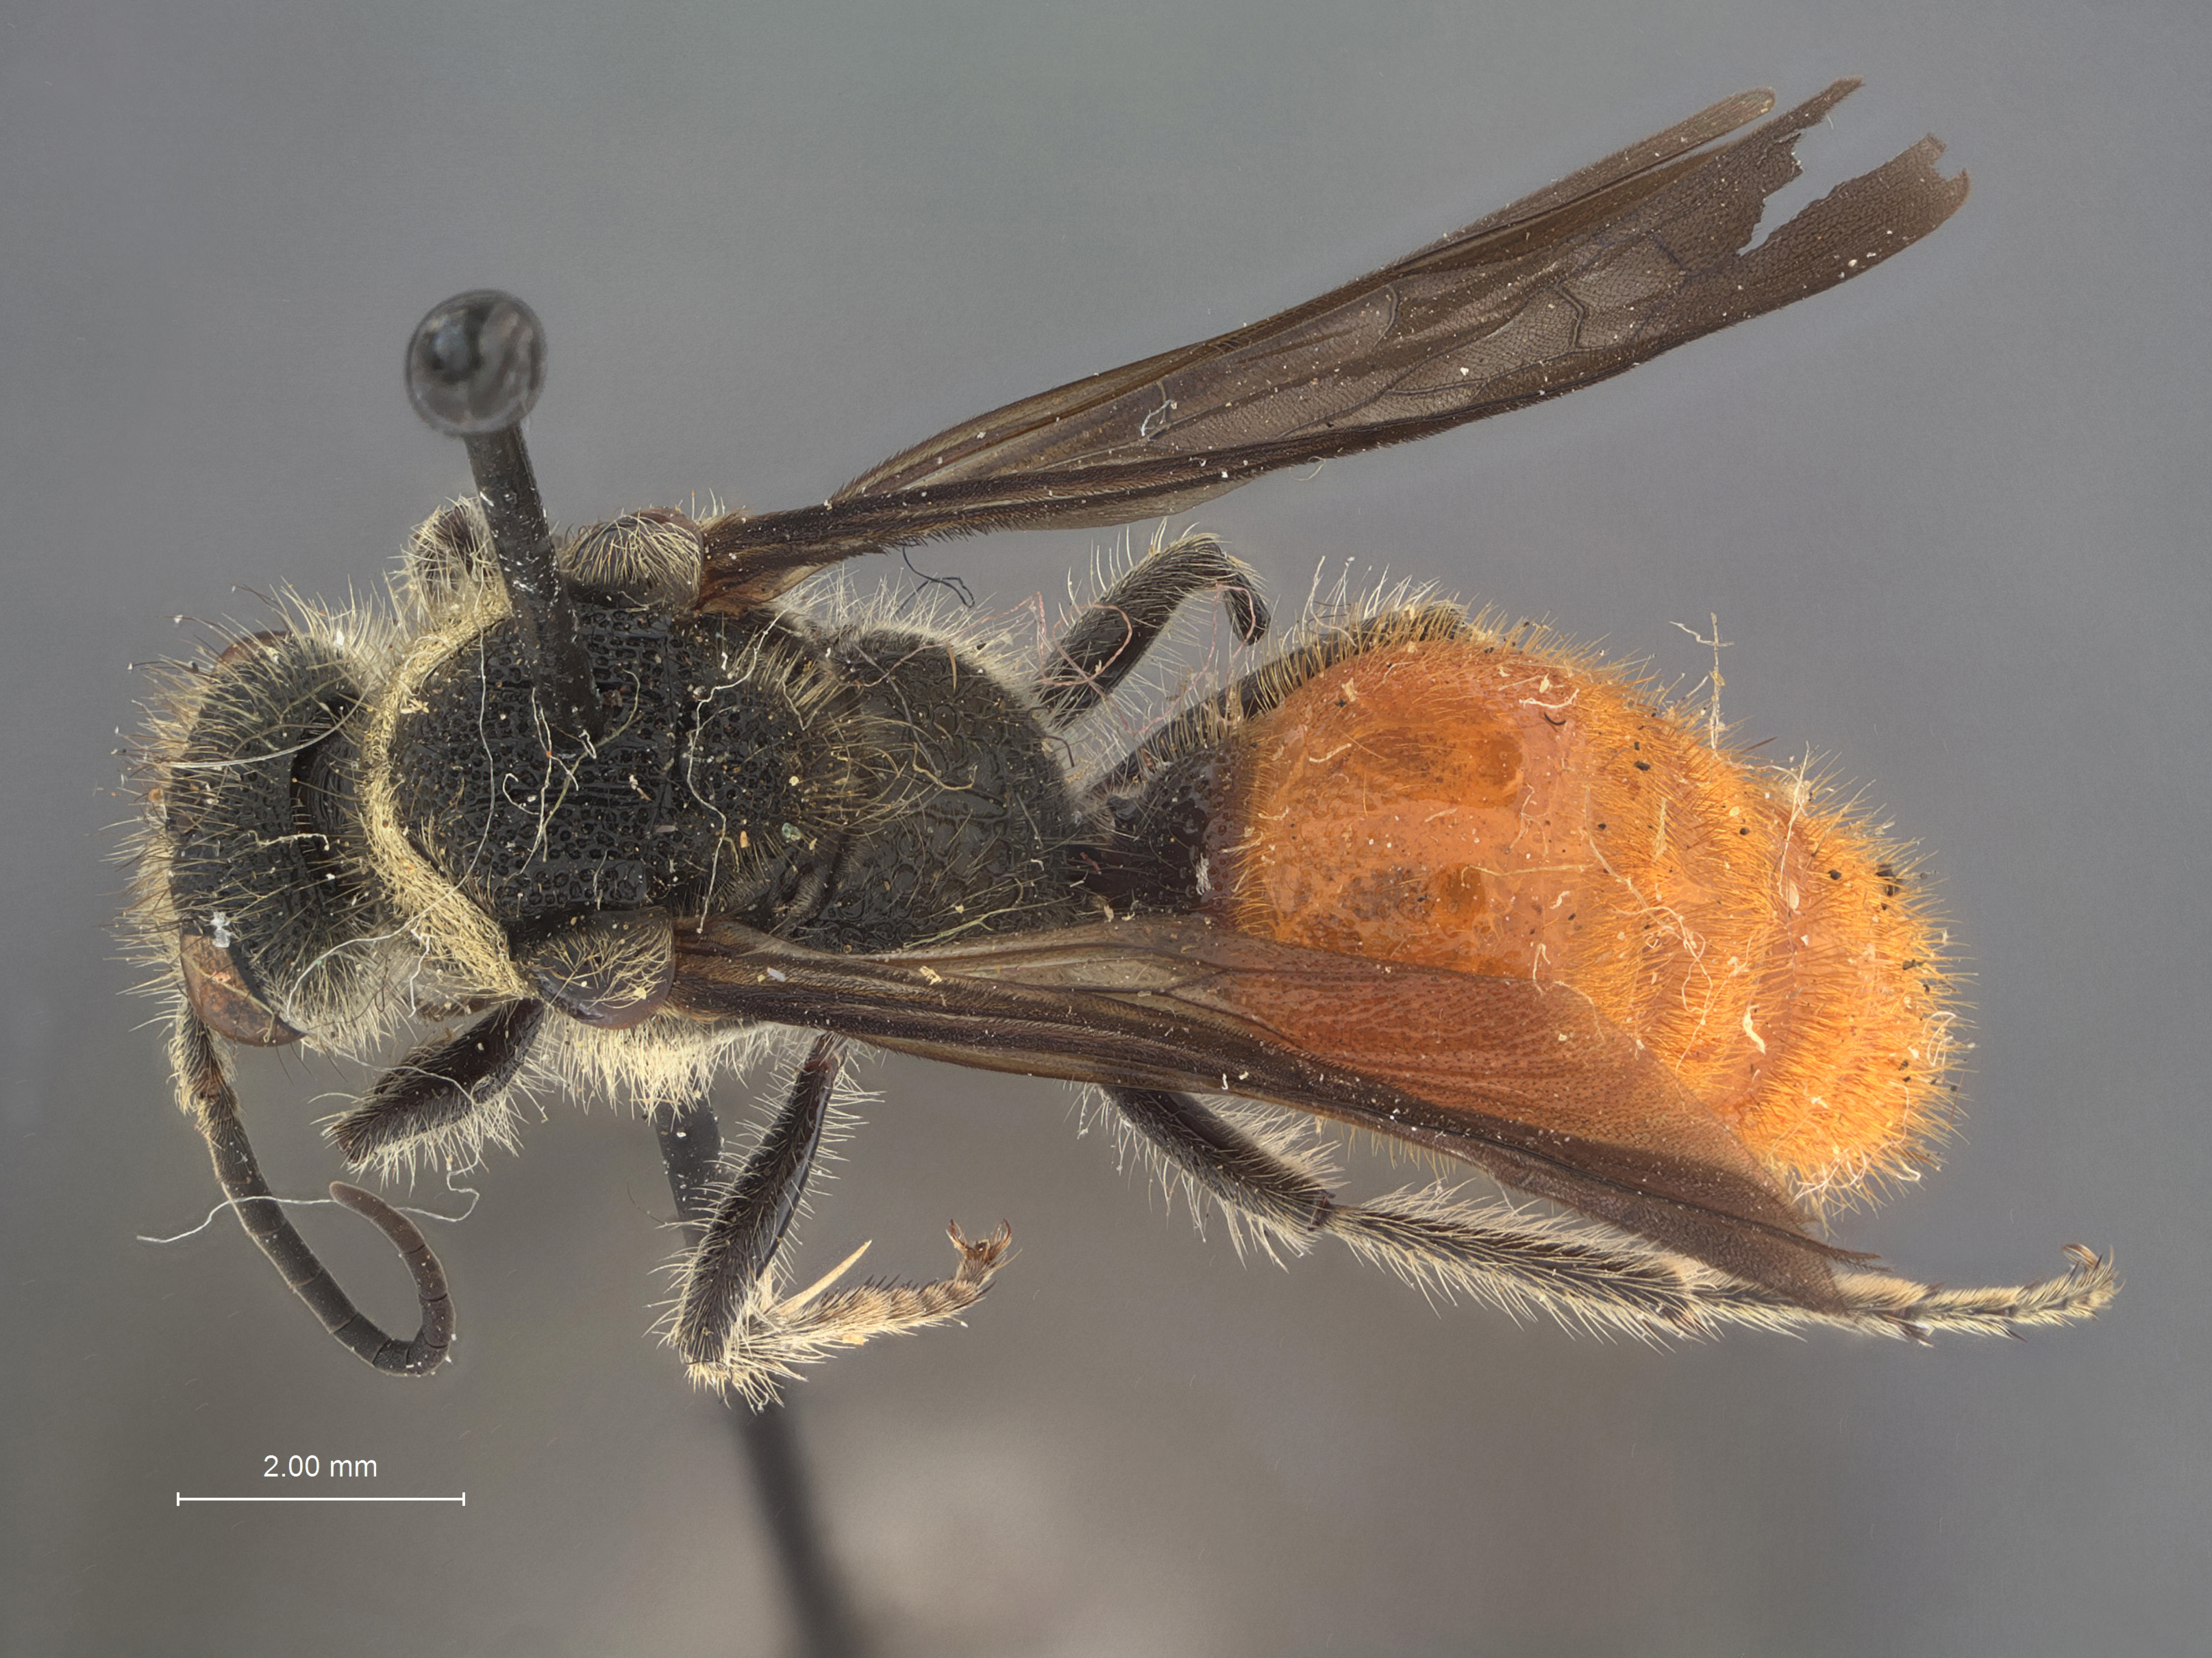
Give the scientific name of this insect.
Timulla antiqua
